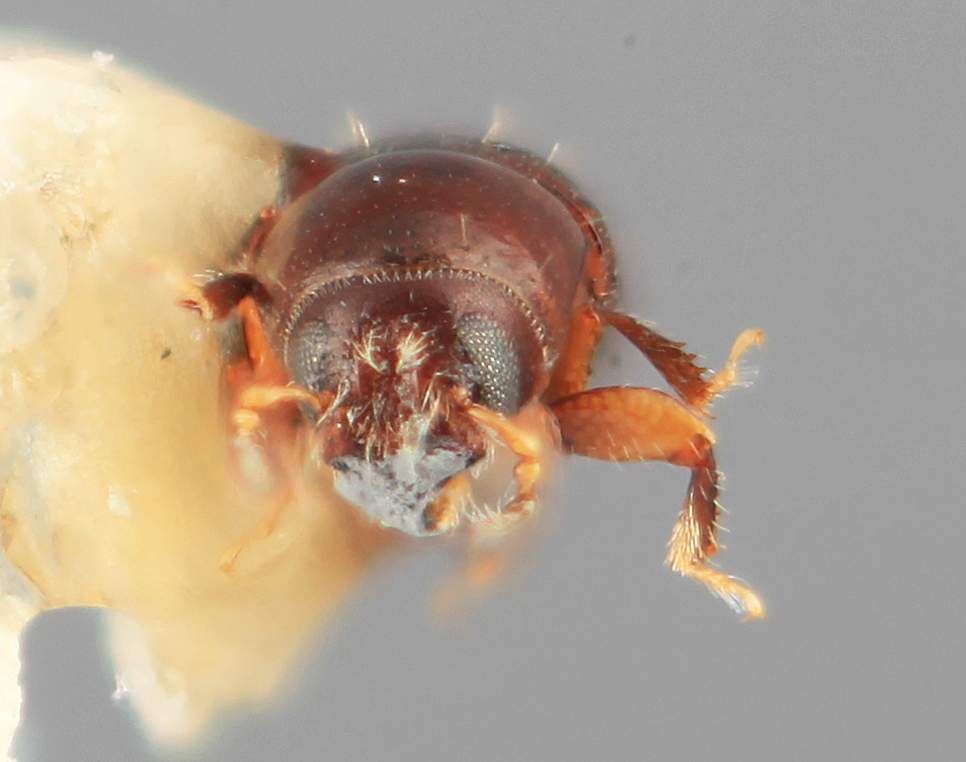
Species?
Scolytodes parvulus
